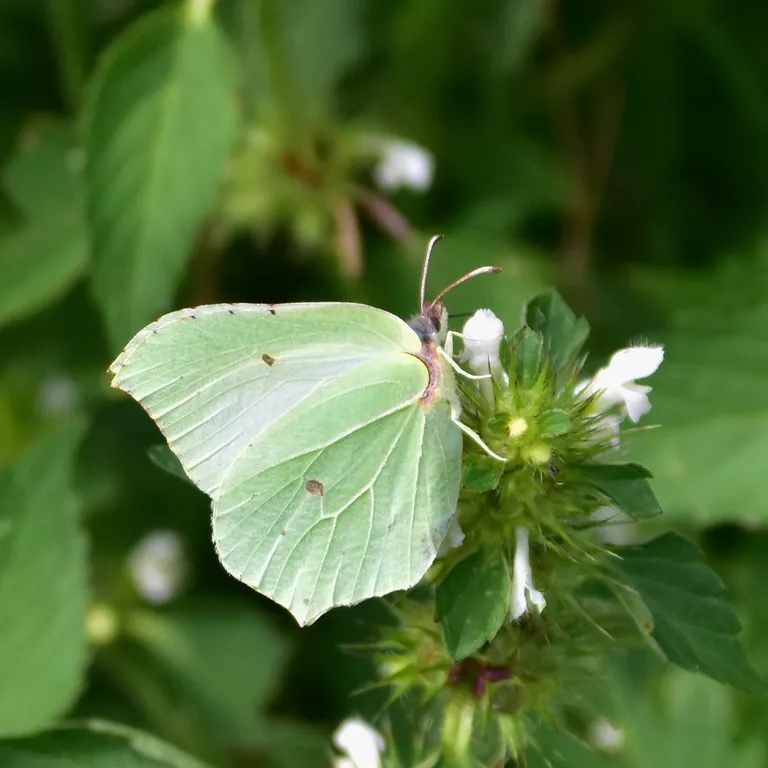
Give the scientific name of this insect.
Gonepteryx rhamni
